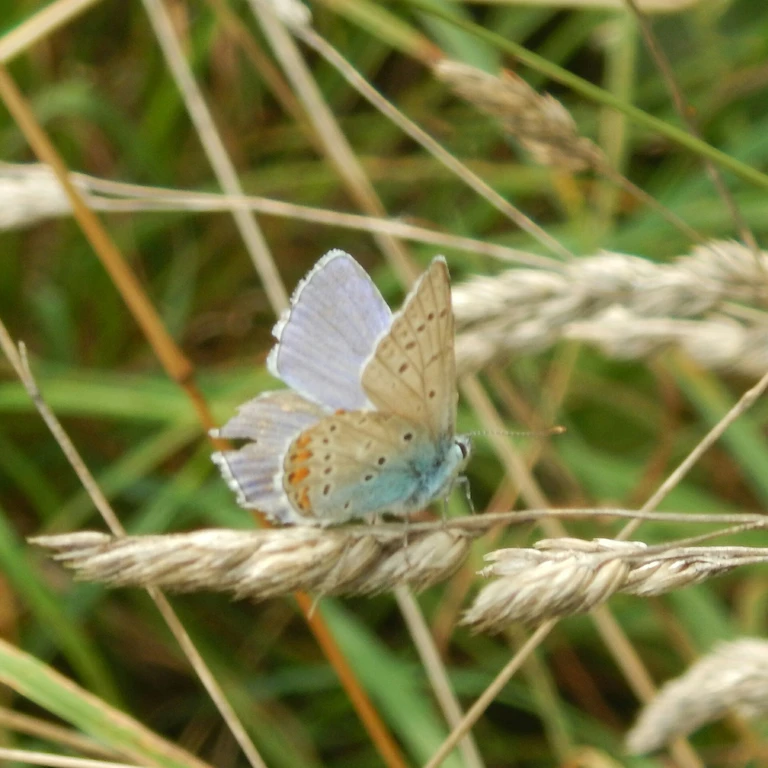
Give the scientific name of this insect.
Polyommatus icarus
